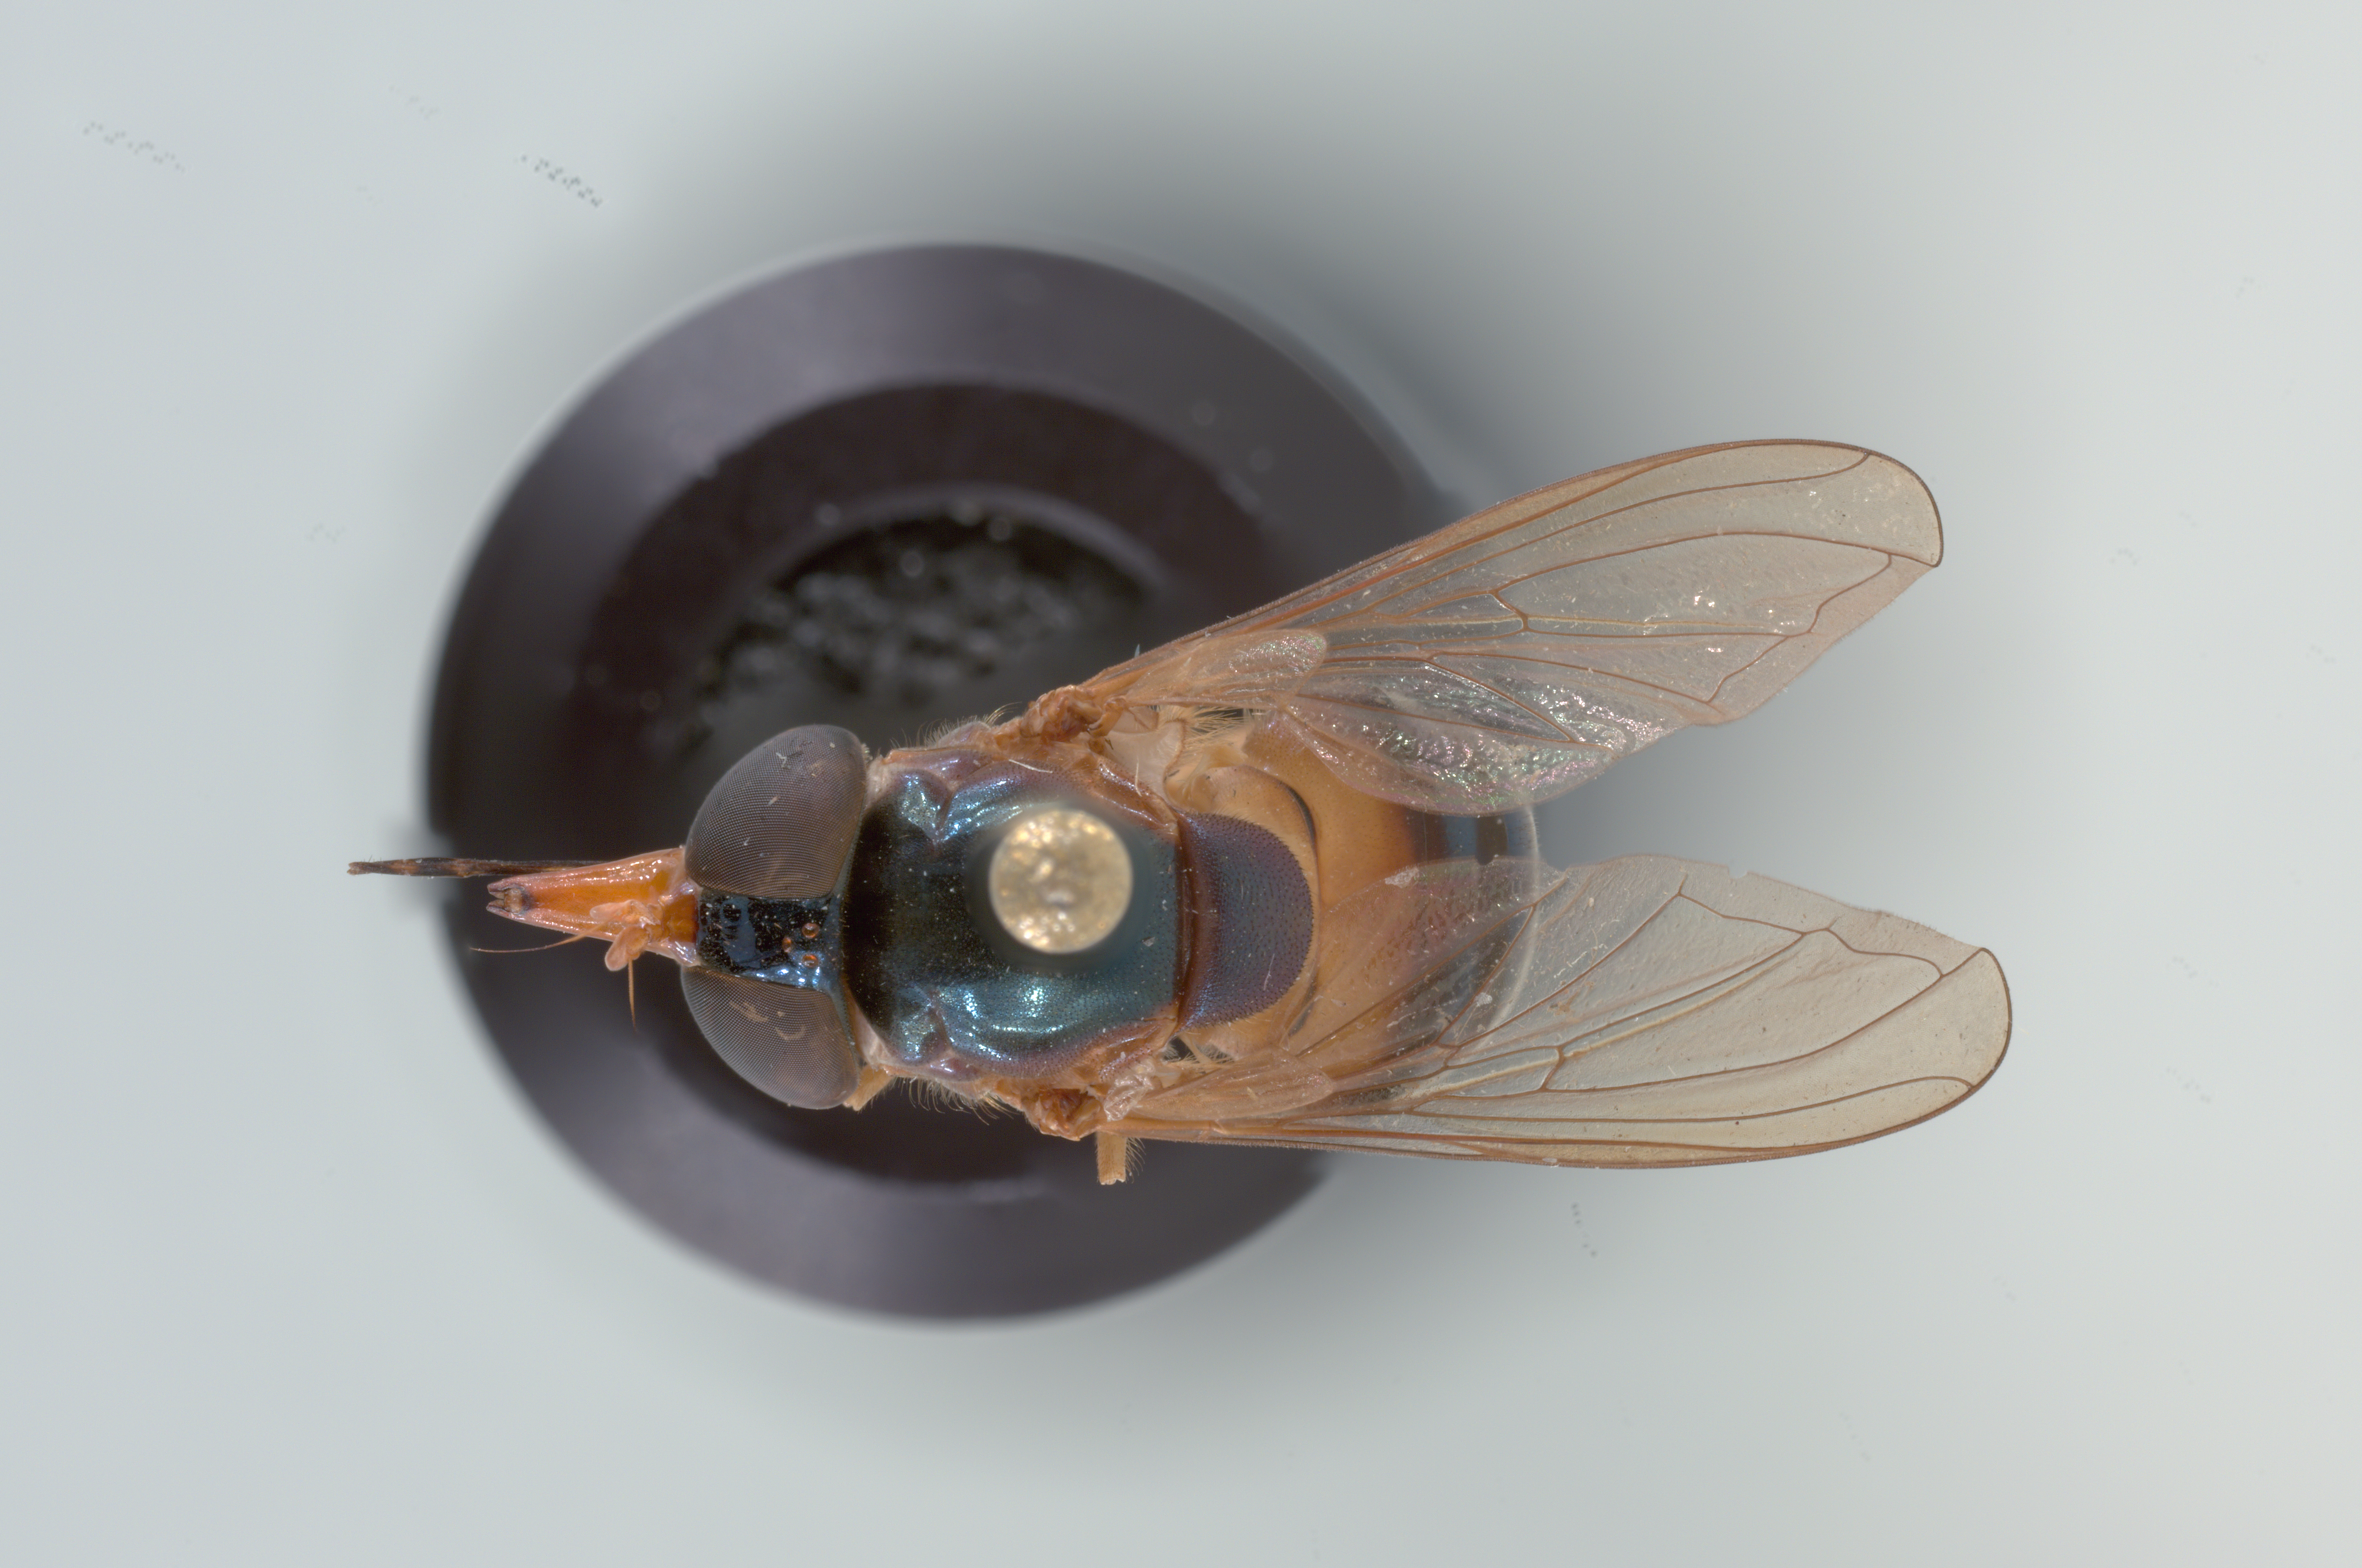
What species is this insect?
Rhingia caerulescens
